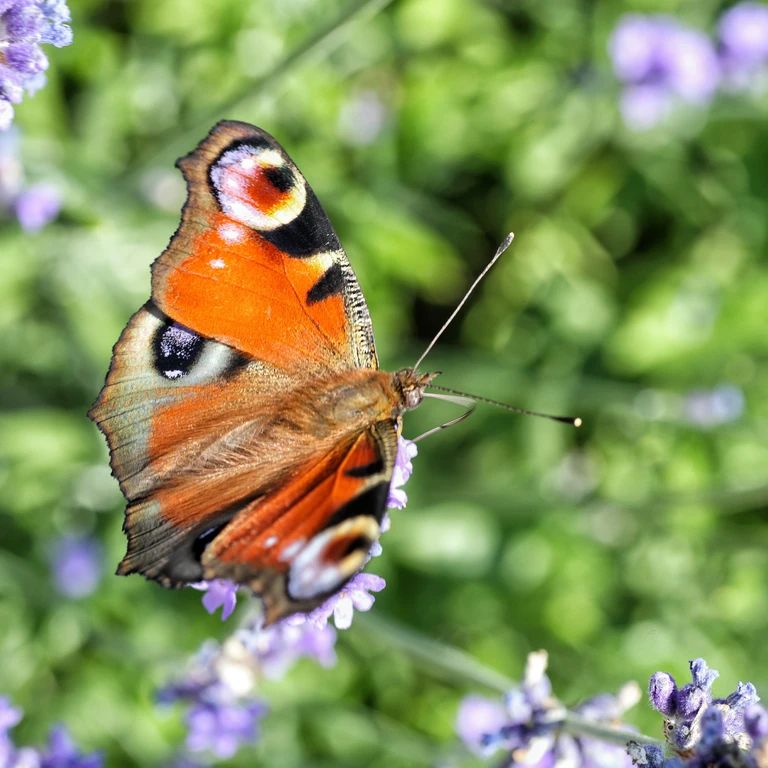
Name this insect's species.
Aglais io
